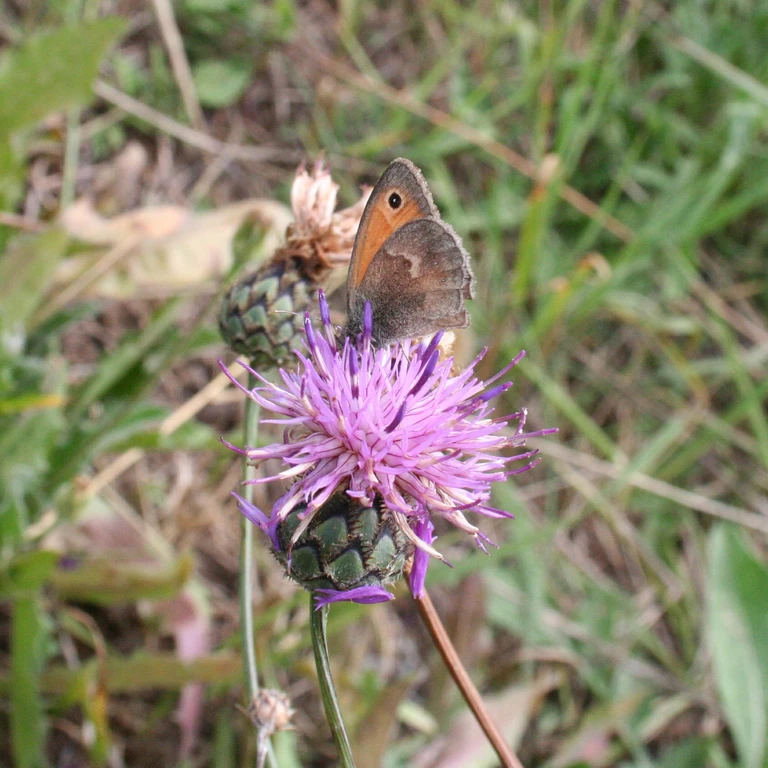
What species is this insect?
Coenonympha pamphilus
